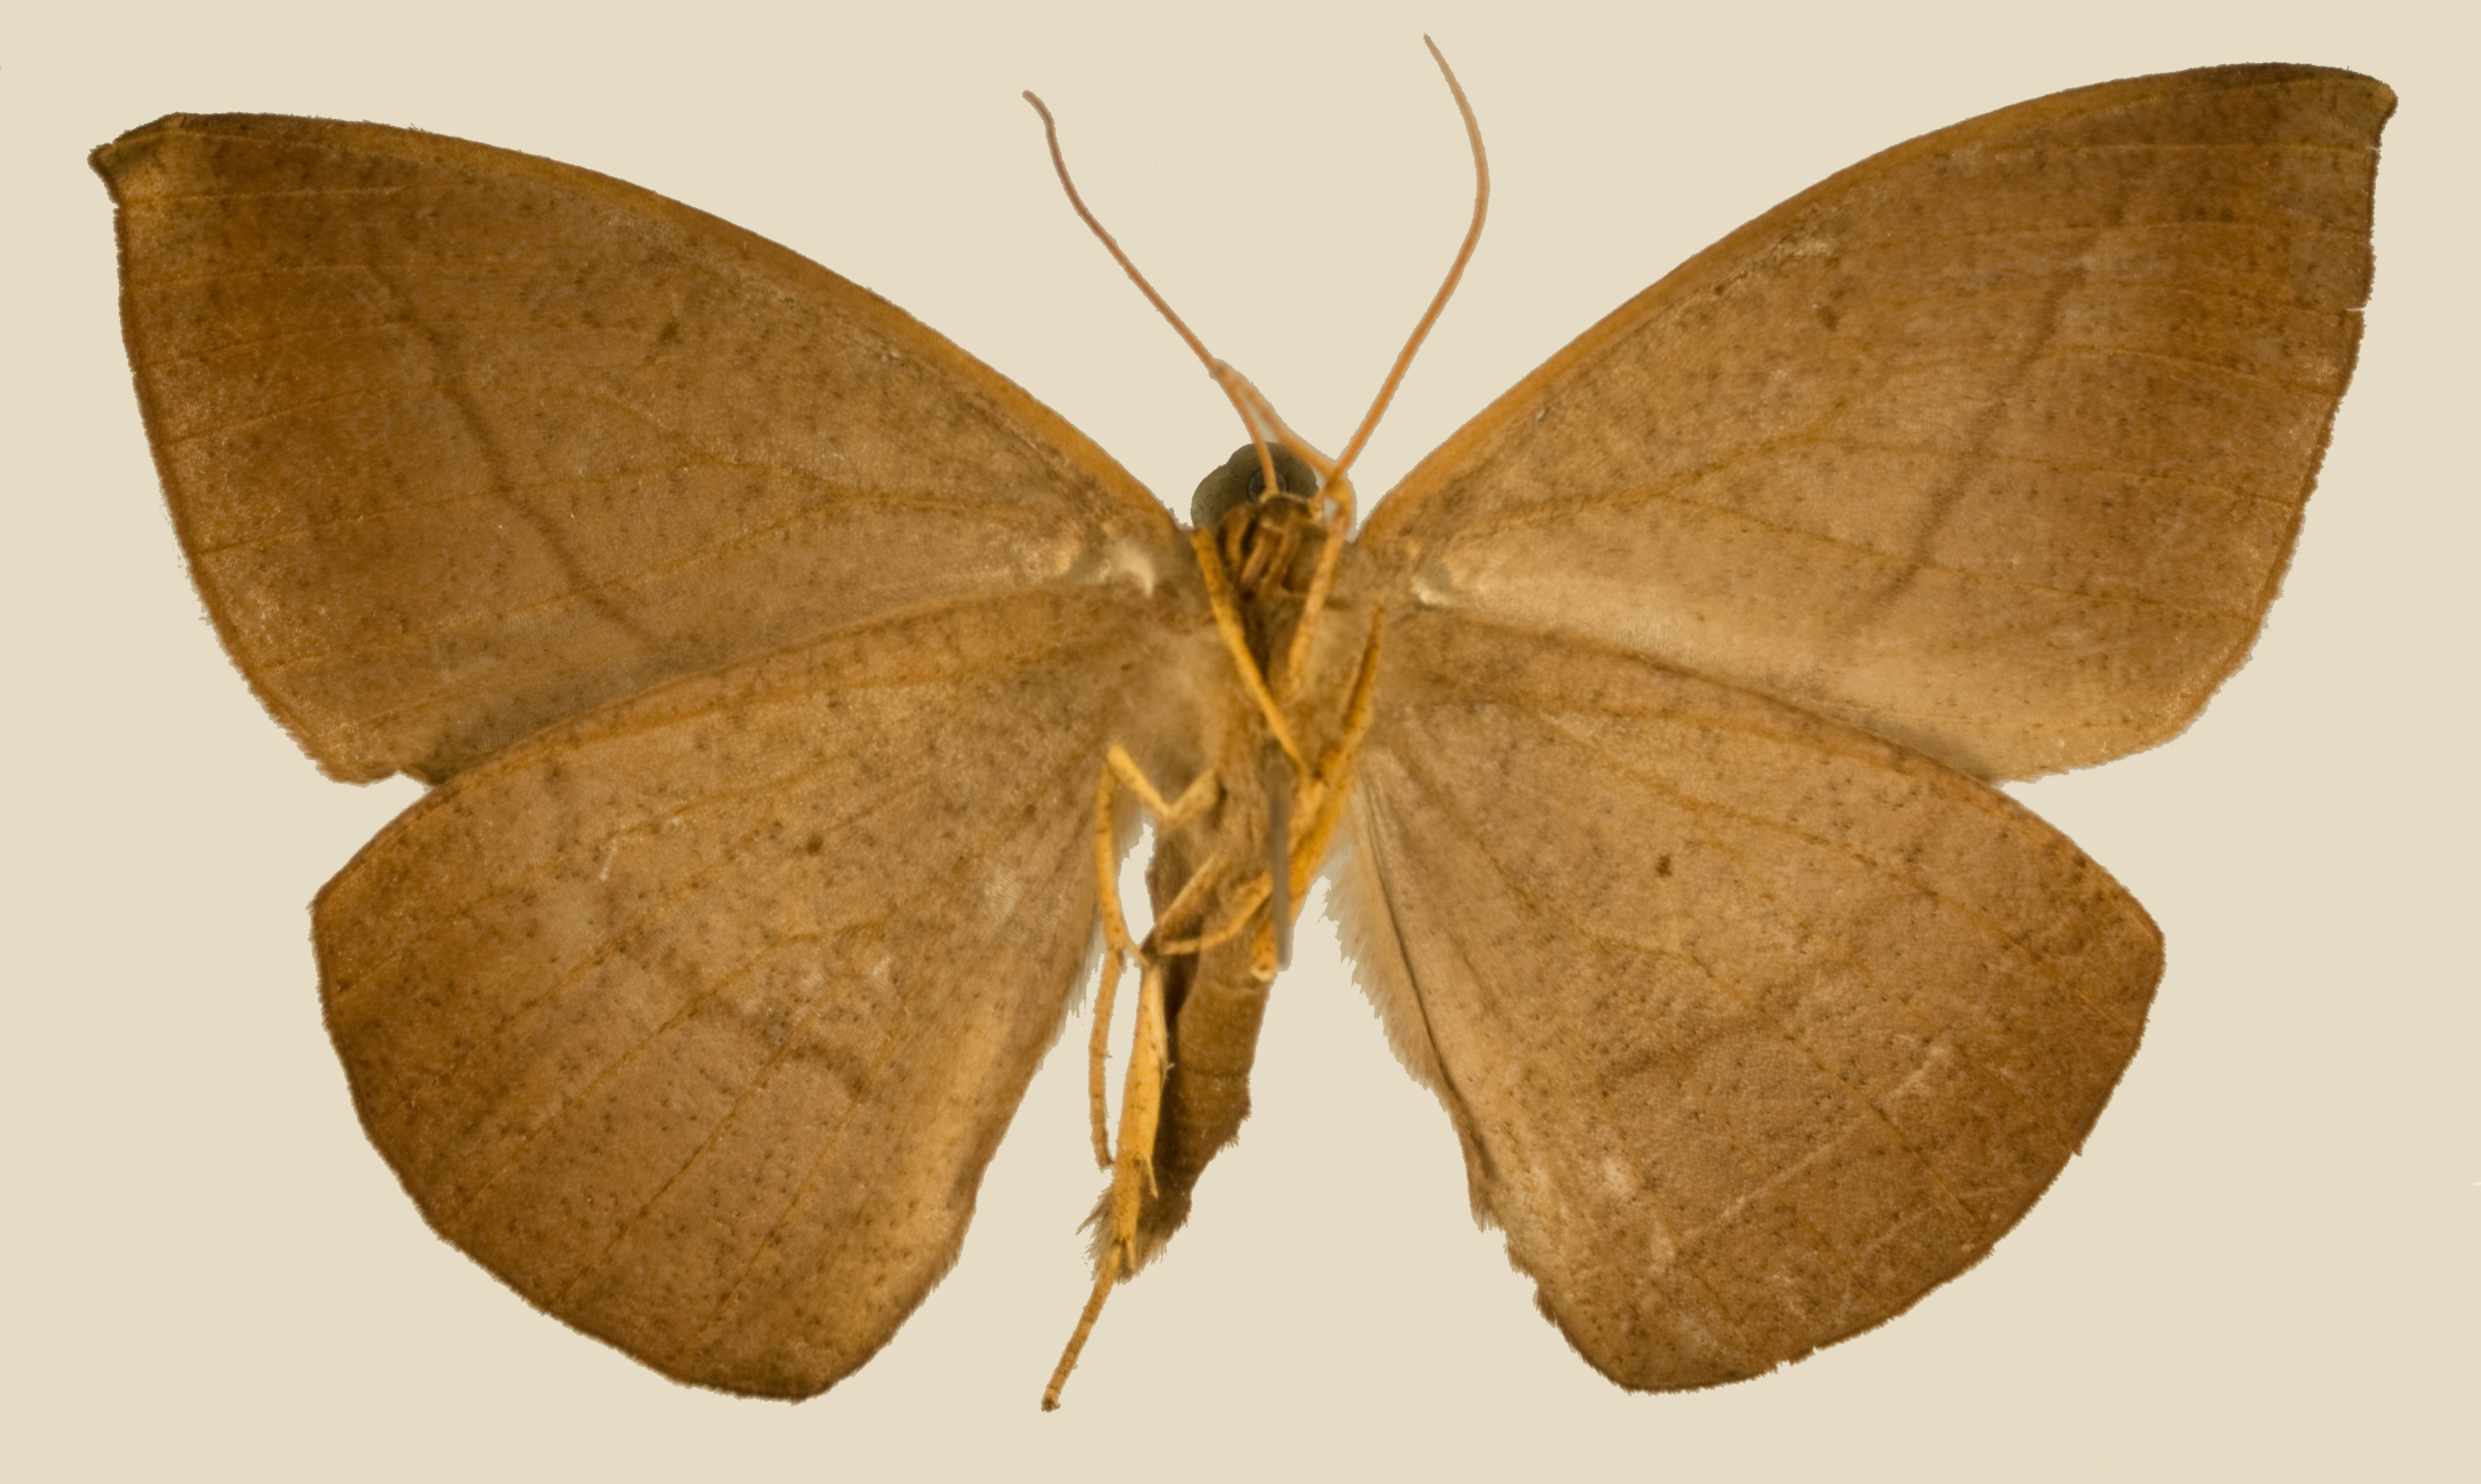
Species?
Microgonia vespertilio
